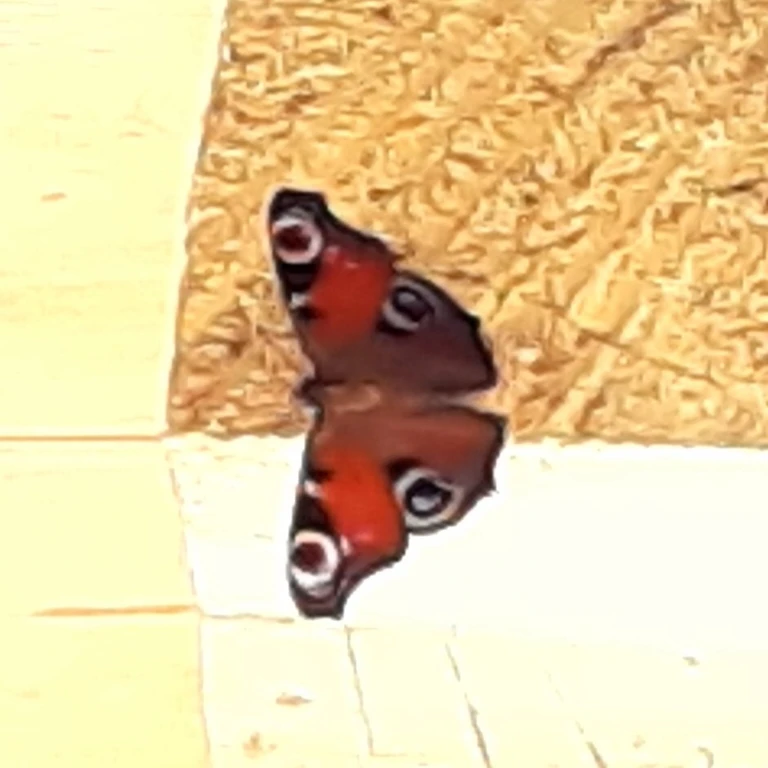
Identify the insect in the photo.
Aglais io
